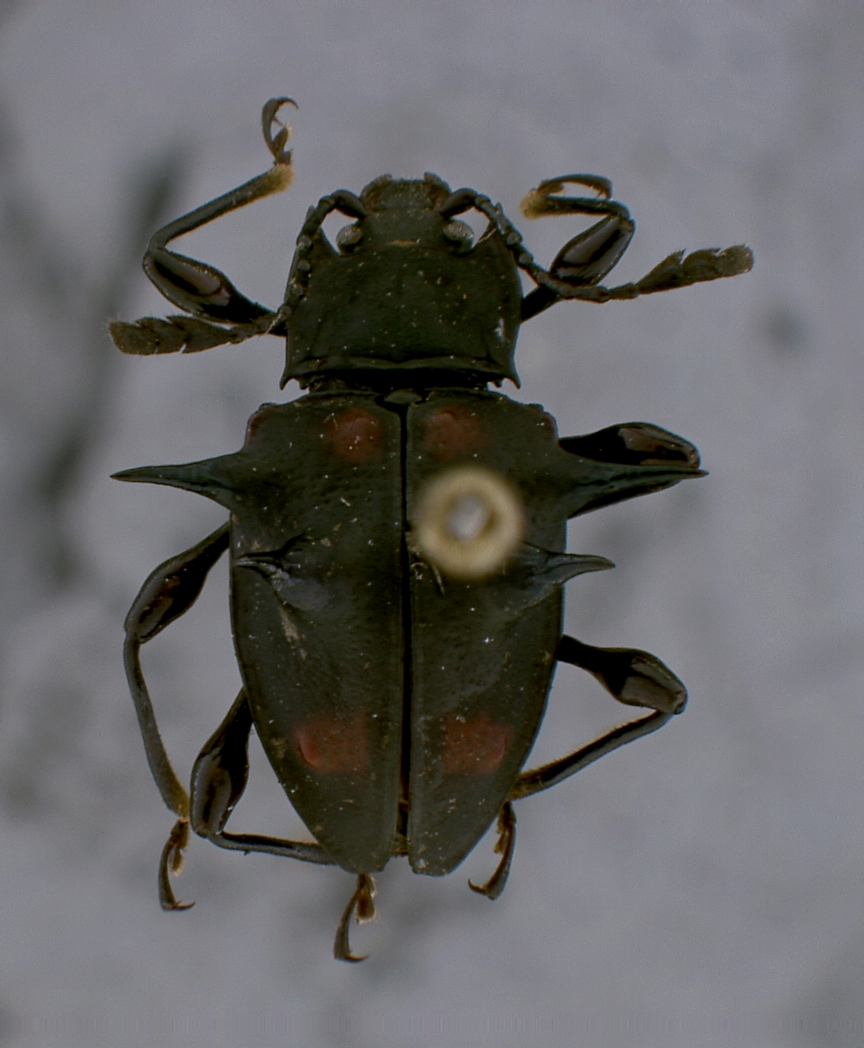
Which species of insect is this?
Amphisternus bakeri
